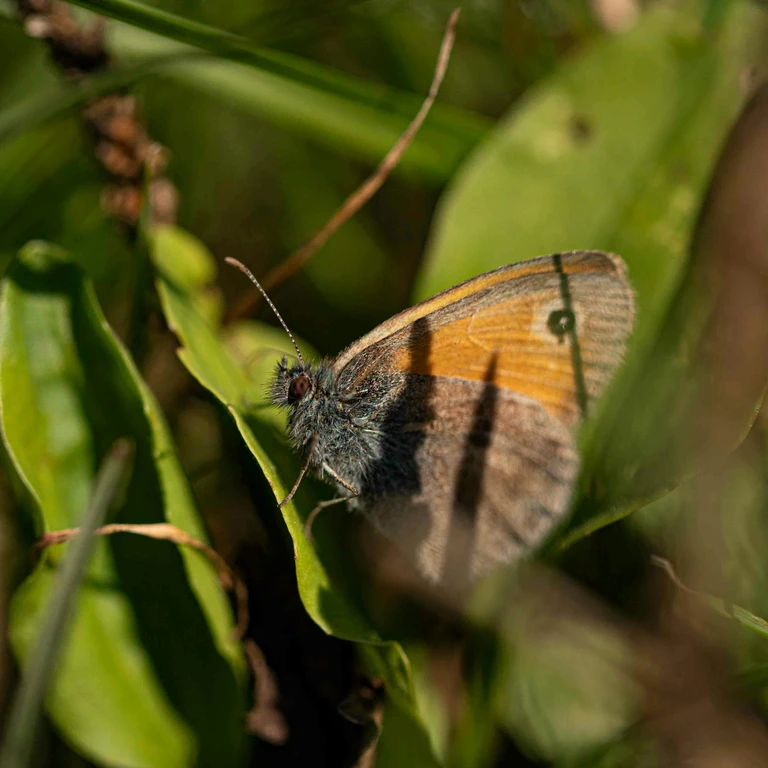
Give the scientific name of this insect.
Coenonympha pamphilus
